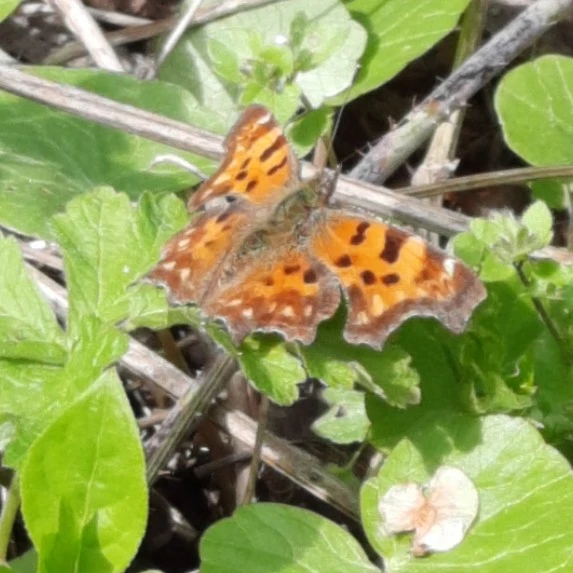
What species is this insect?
Polygonia c-album
